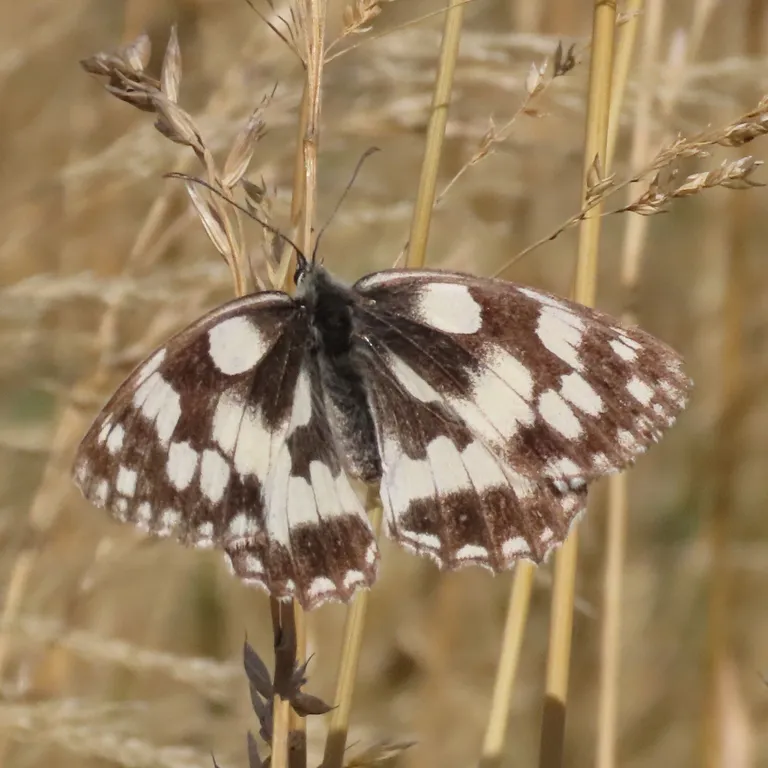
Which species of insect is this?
Melanargia galathea
